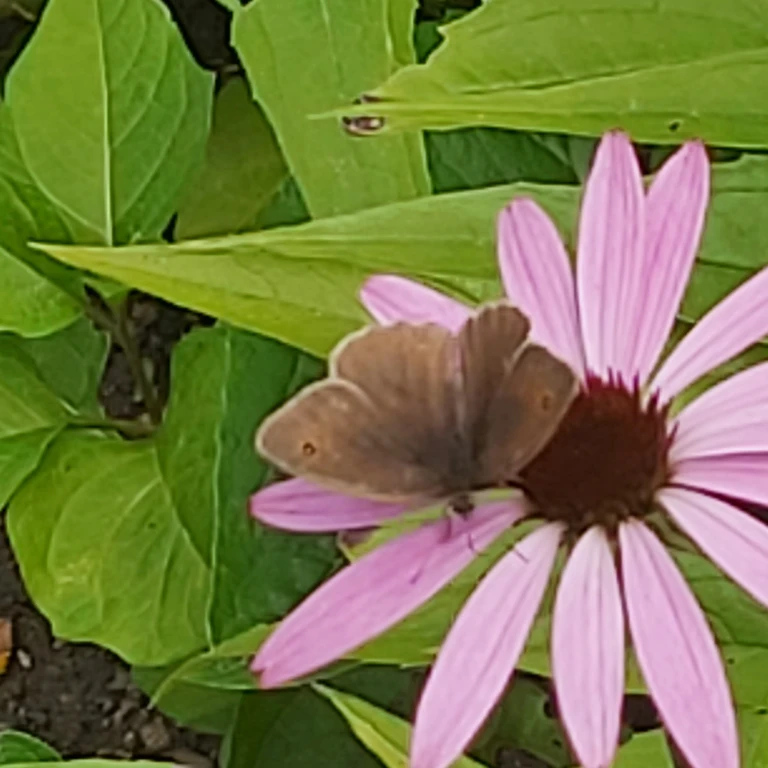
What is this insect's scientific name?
Maniola jurtina
